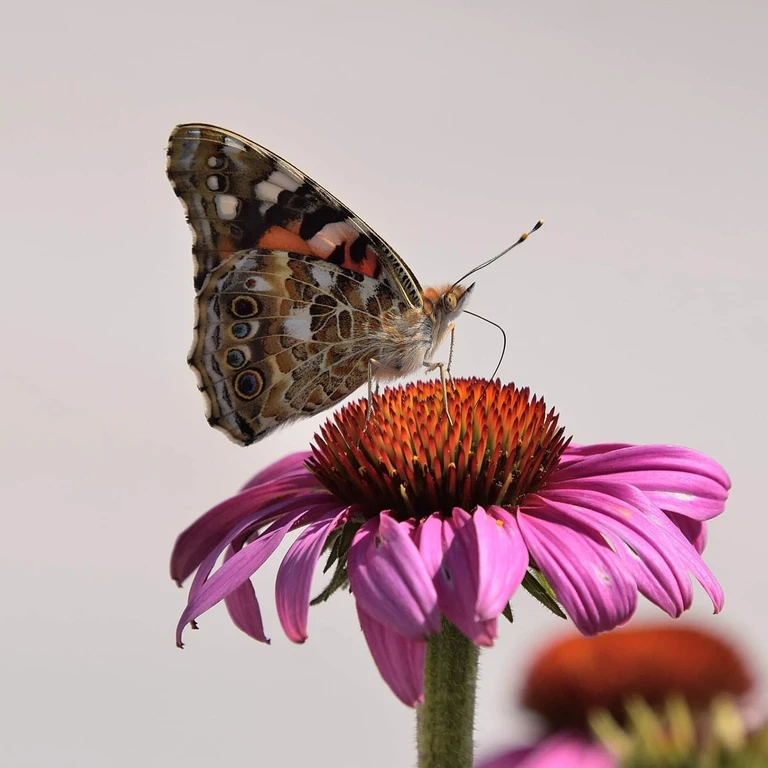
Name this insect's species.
Vanessa cardui
